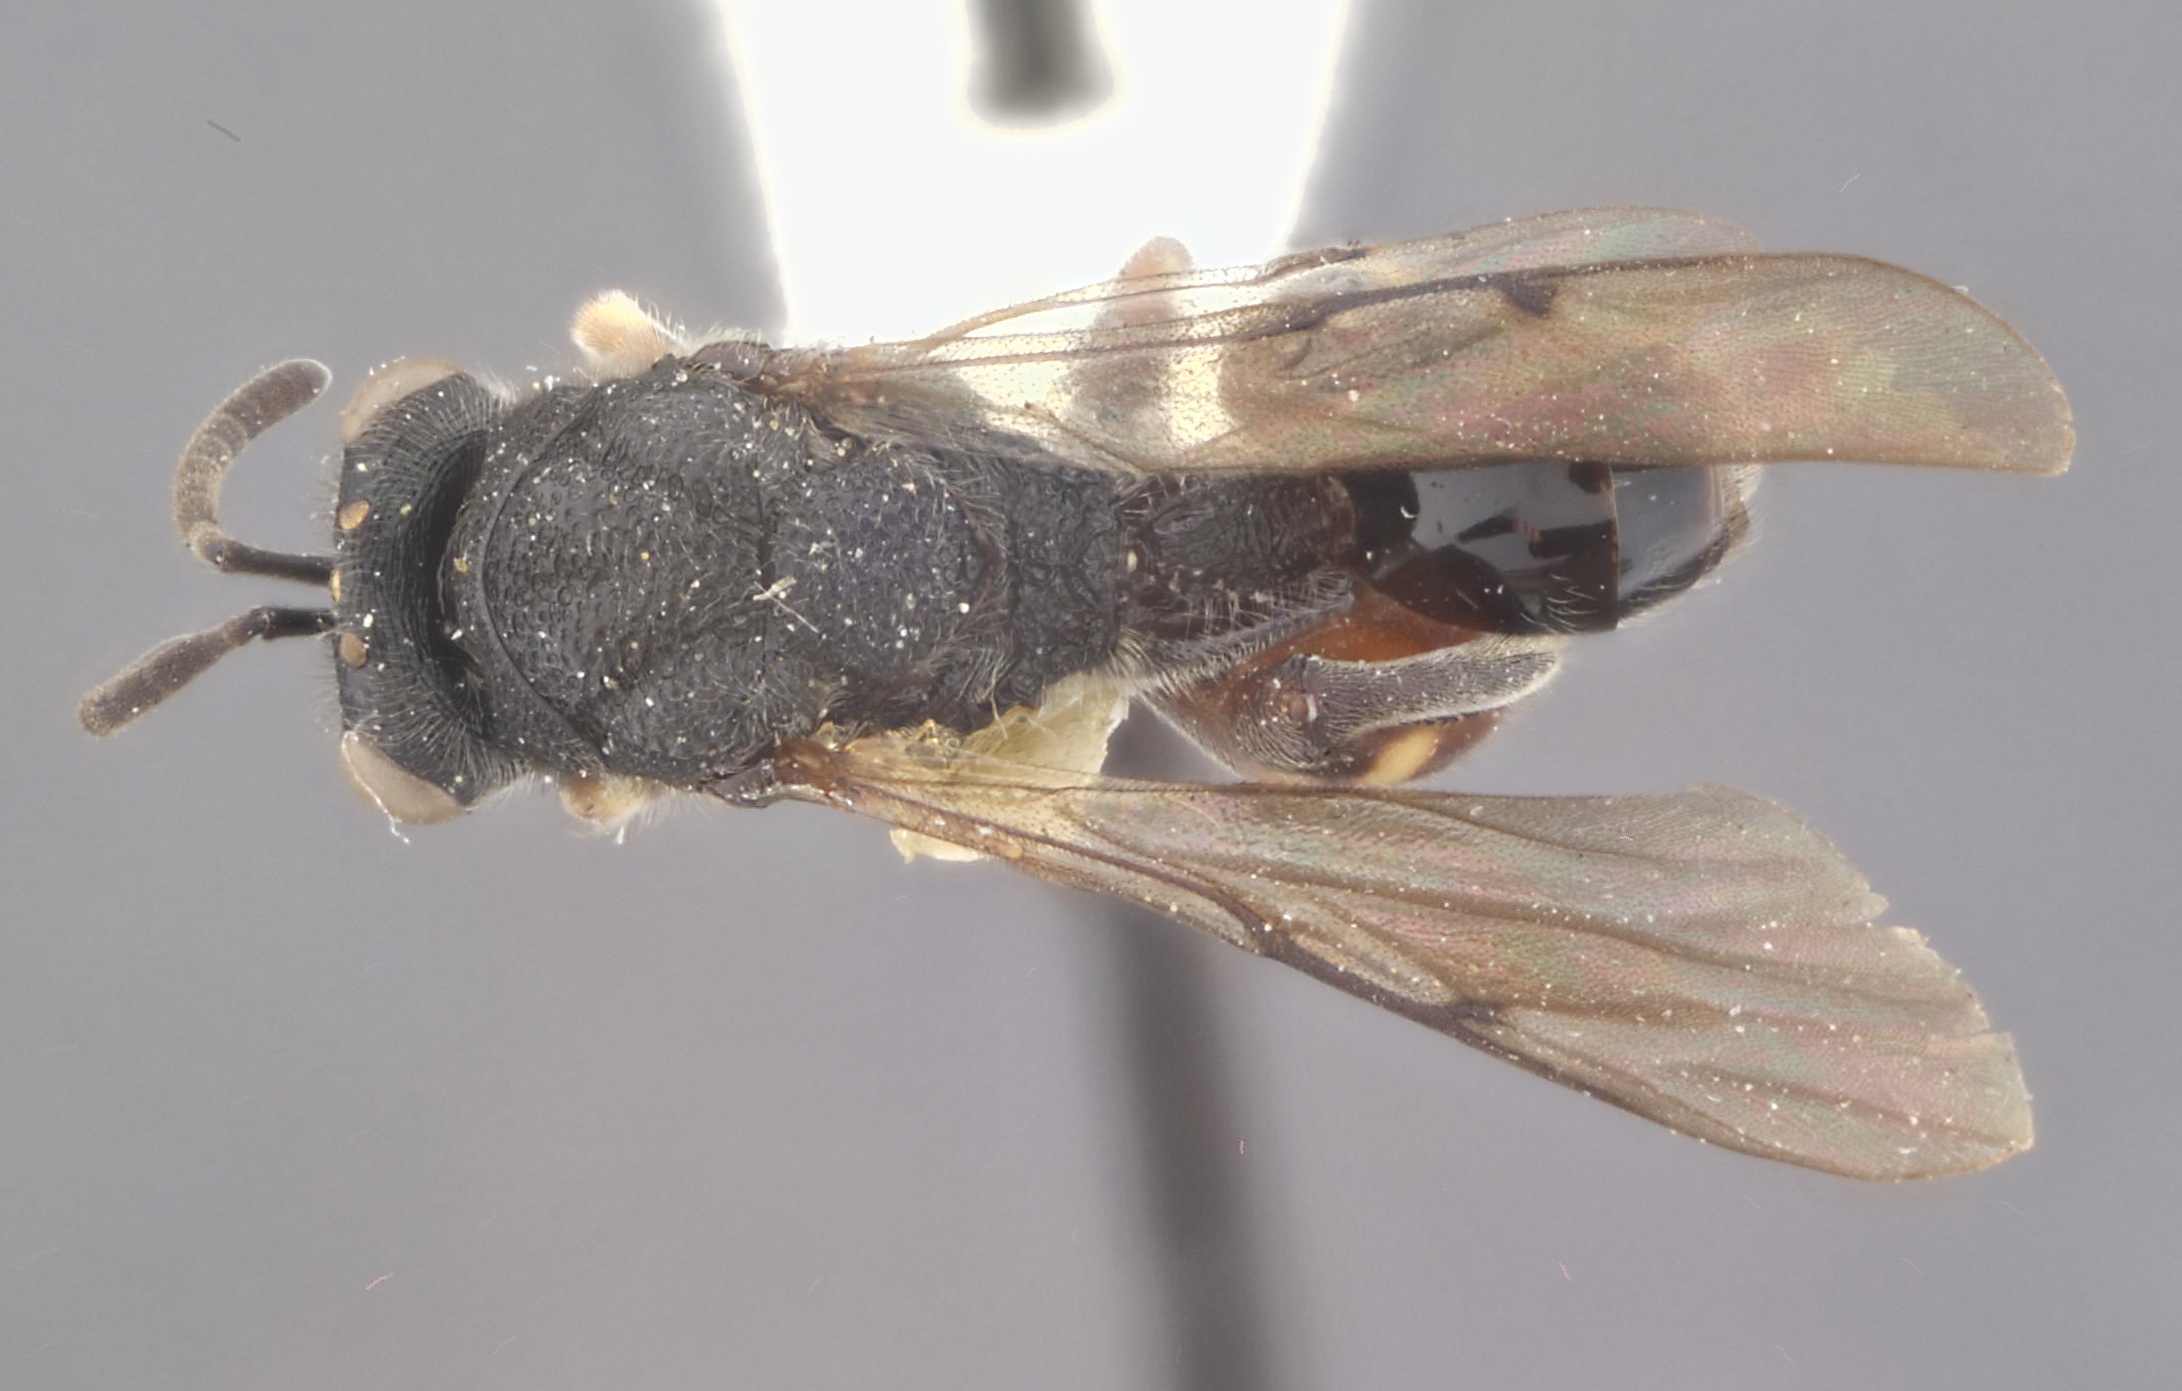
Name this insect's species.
Chalcis colpotis
